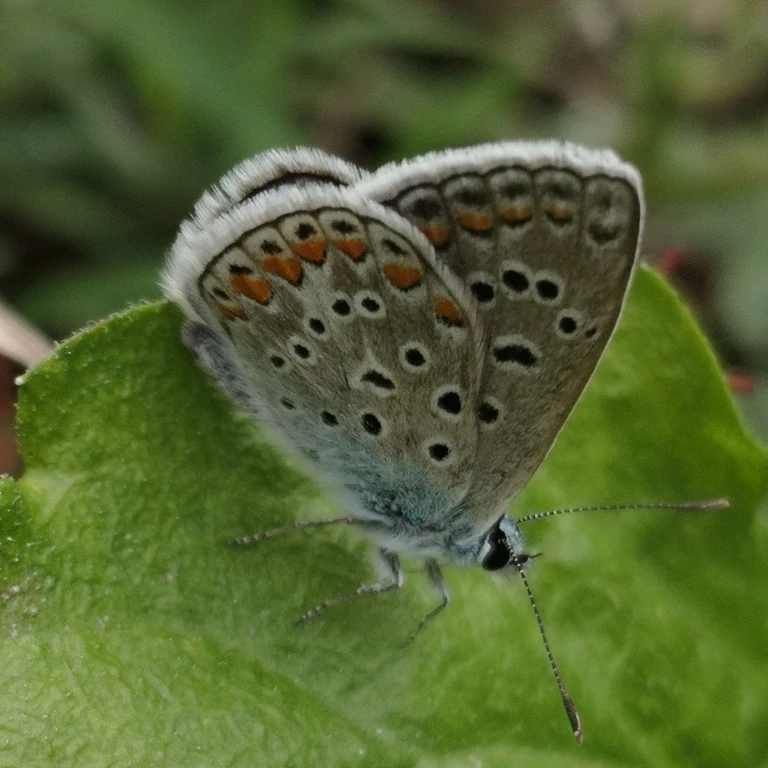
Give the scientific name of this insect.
Polyommatus icarus
